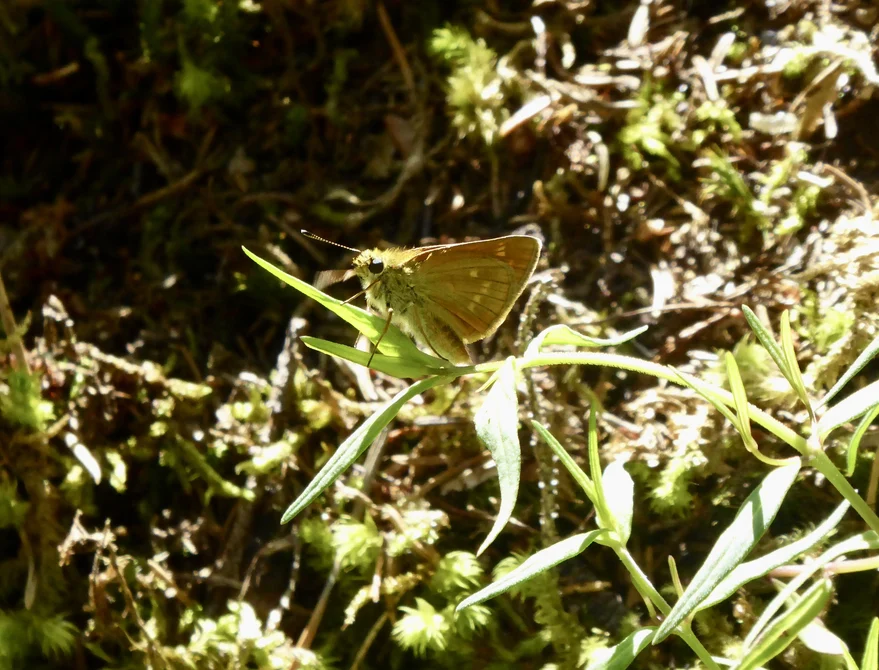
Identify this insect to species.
Ochlodes sylvanus (also Ochlodes venata)
